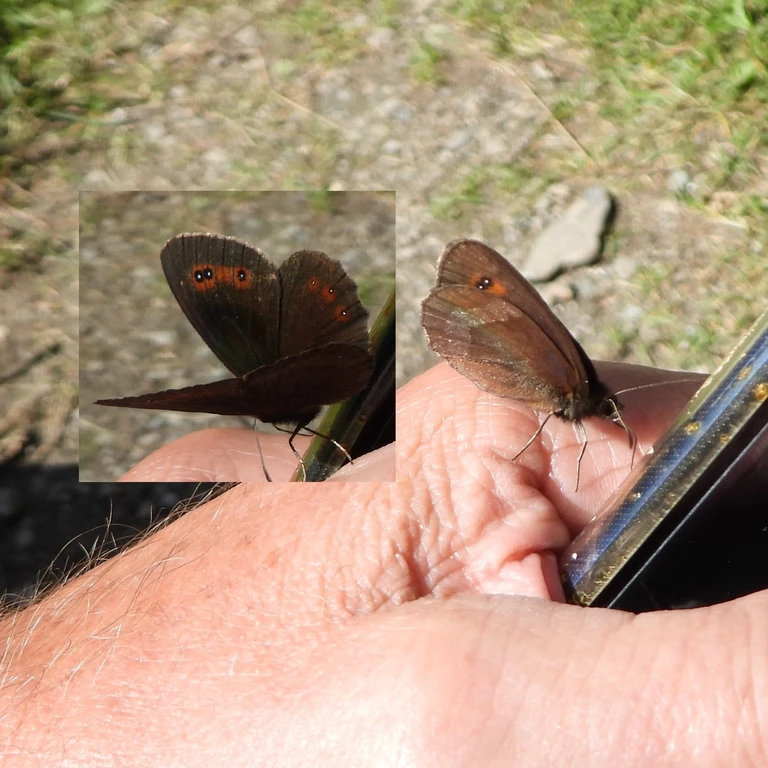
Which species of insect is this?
Erebia aethiops
